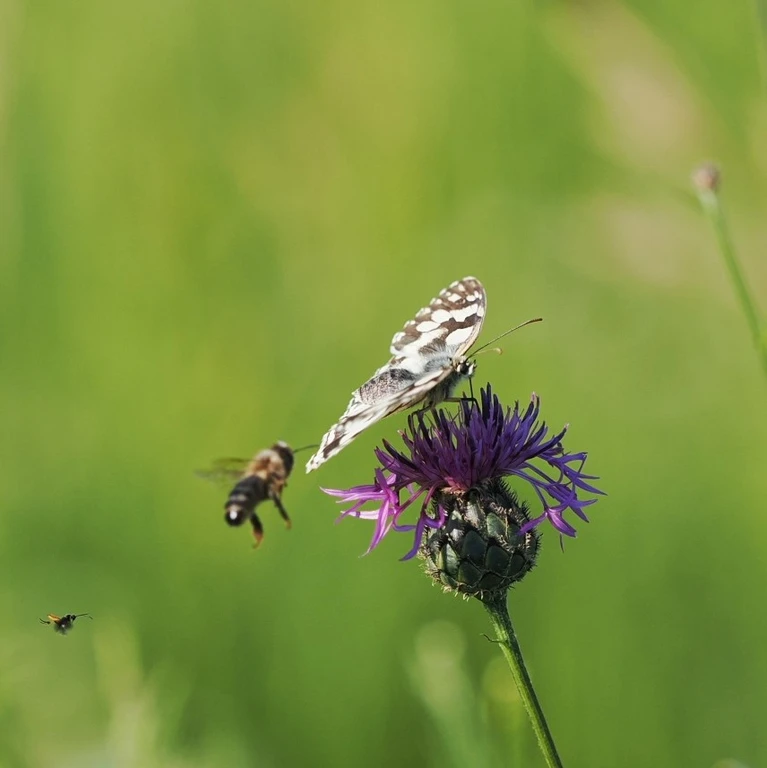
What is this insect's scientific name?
Melanargia galathea
